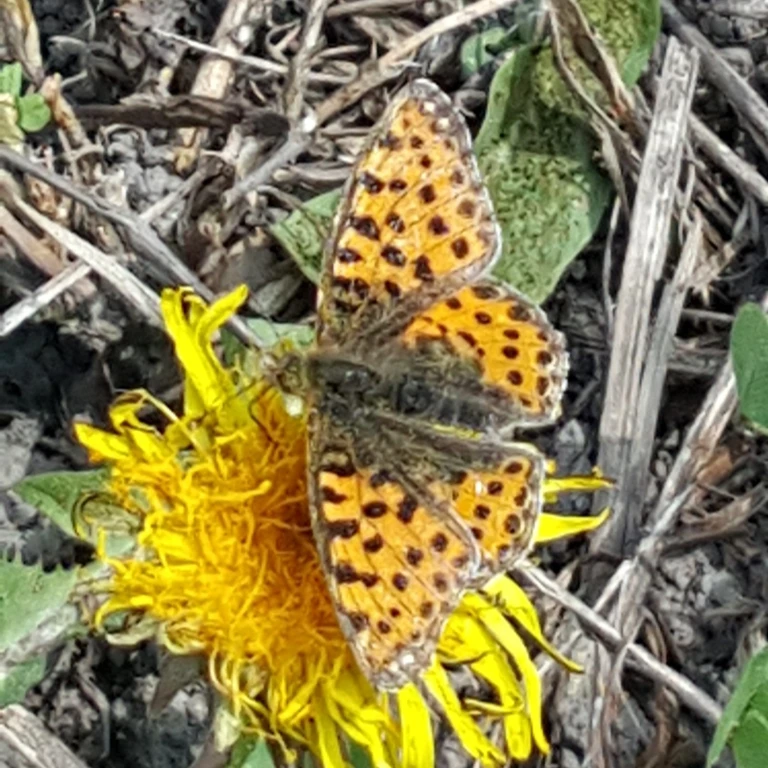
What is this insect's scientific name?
Issoria lathonia
